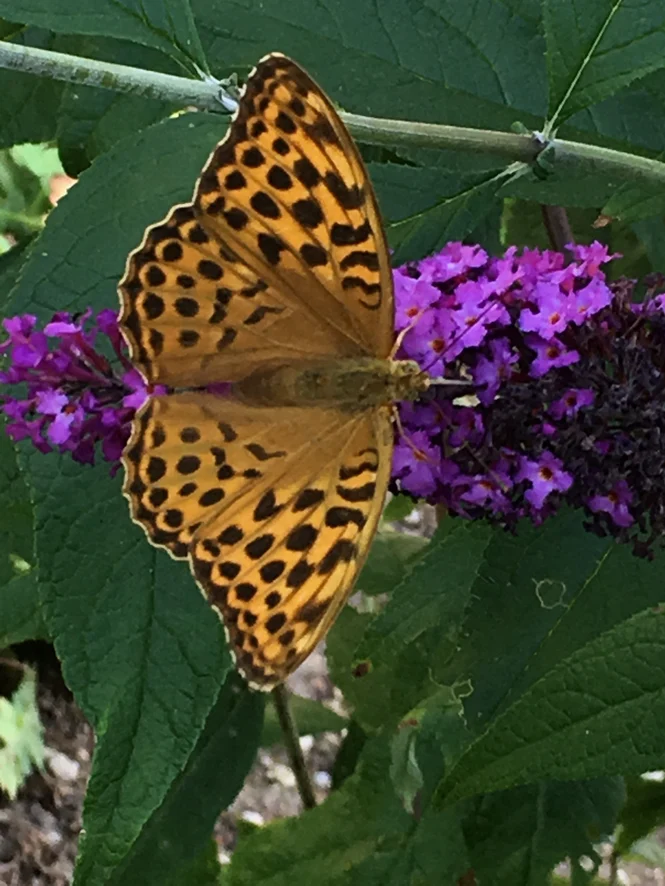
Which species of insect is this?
Argynnis paphia
